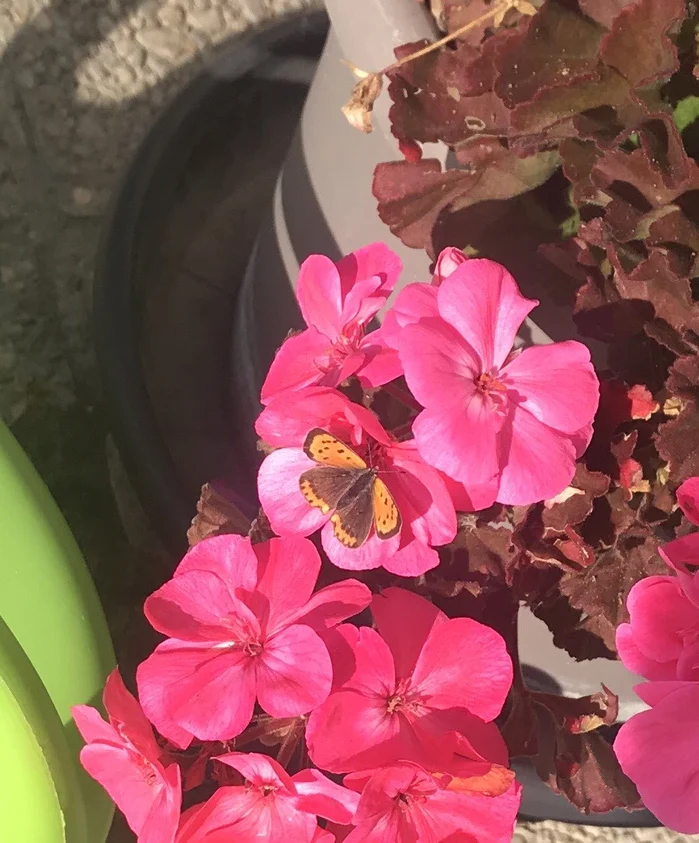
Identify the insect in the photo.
Lycaena phlaeas
